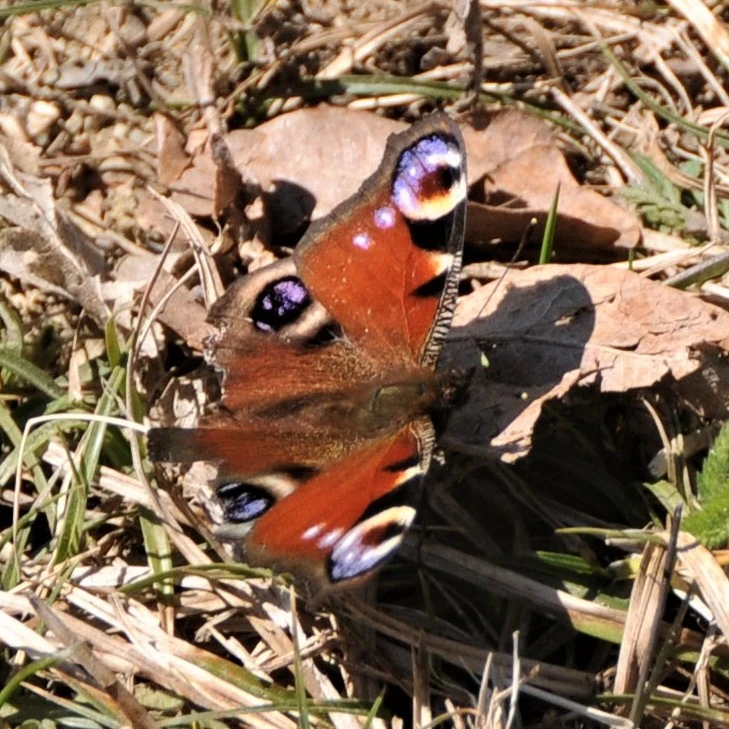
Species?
Aglais io
